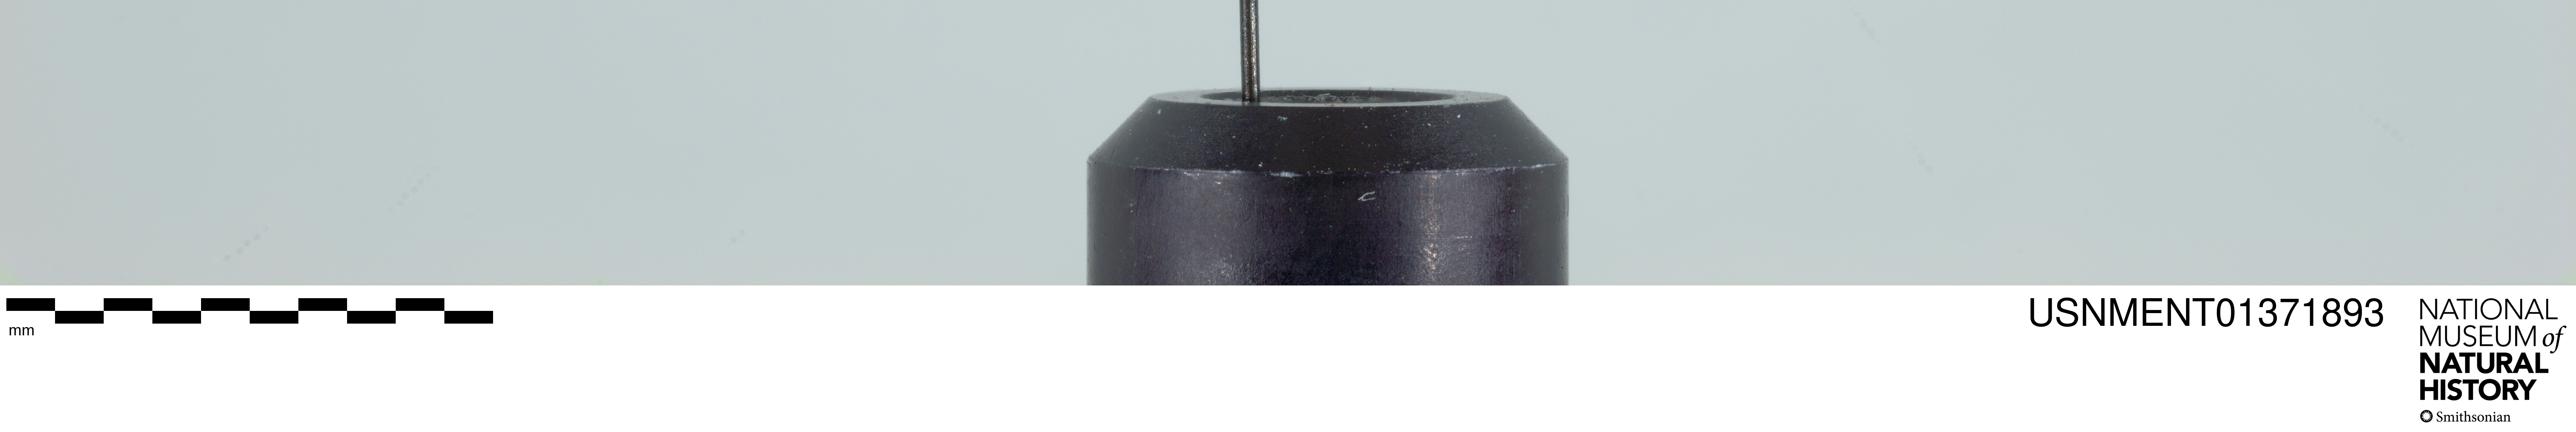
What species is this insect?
Neorhynchocephalus sackenii
